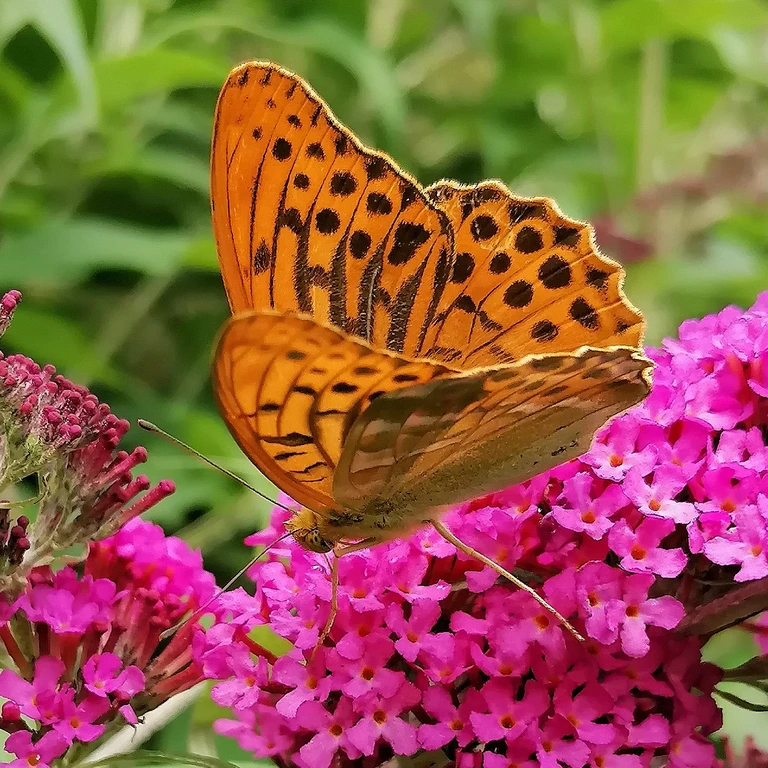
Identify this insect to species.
Argynnis paphia
